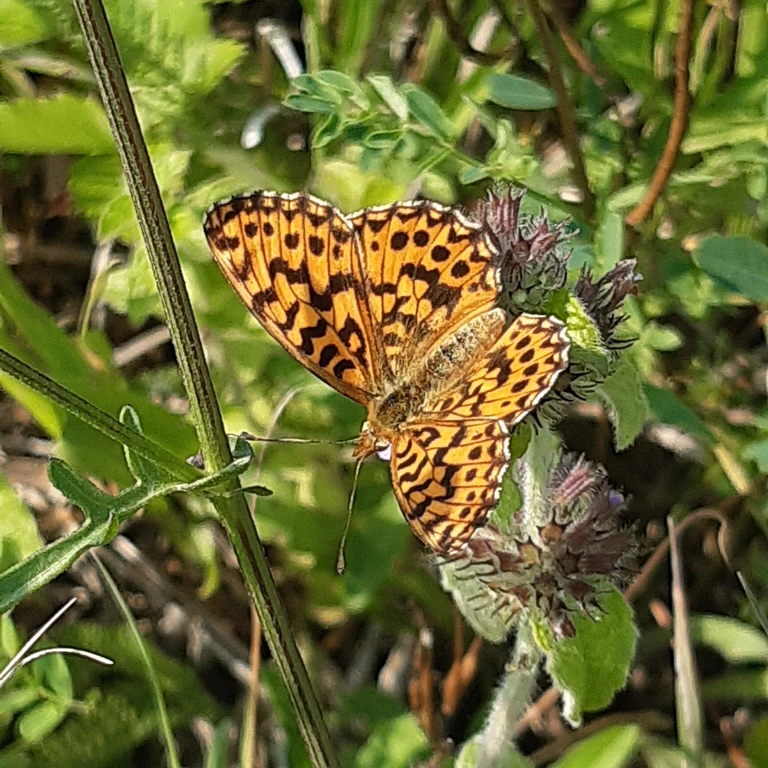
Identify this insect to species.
Boloria dia
